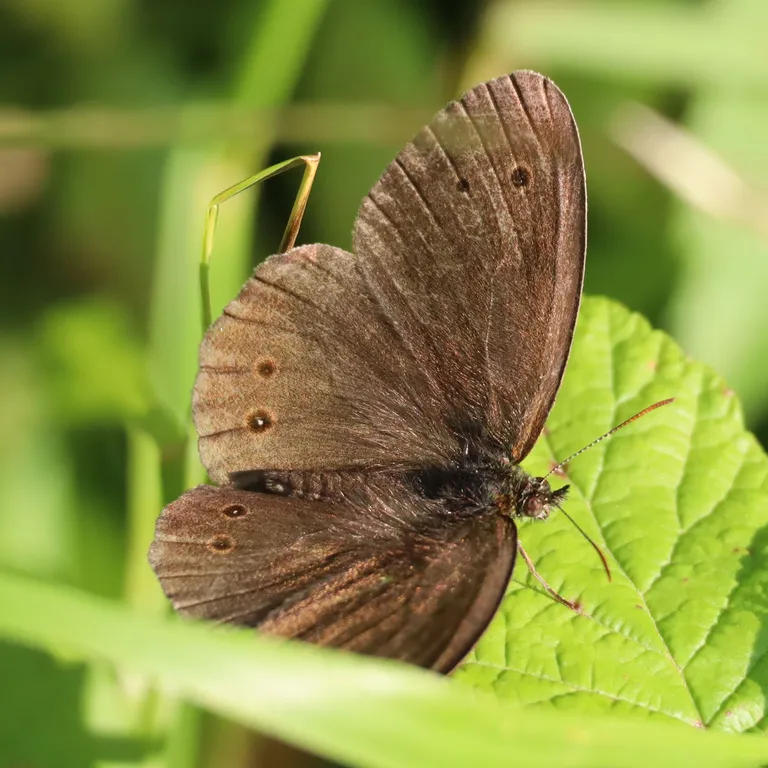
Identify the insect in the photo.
Aphantopus hyperantus
